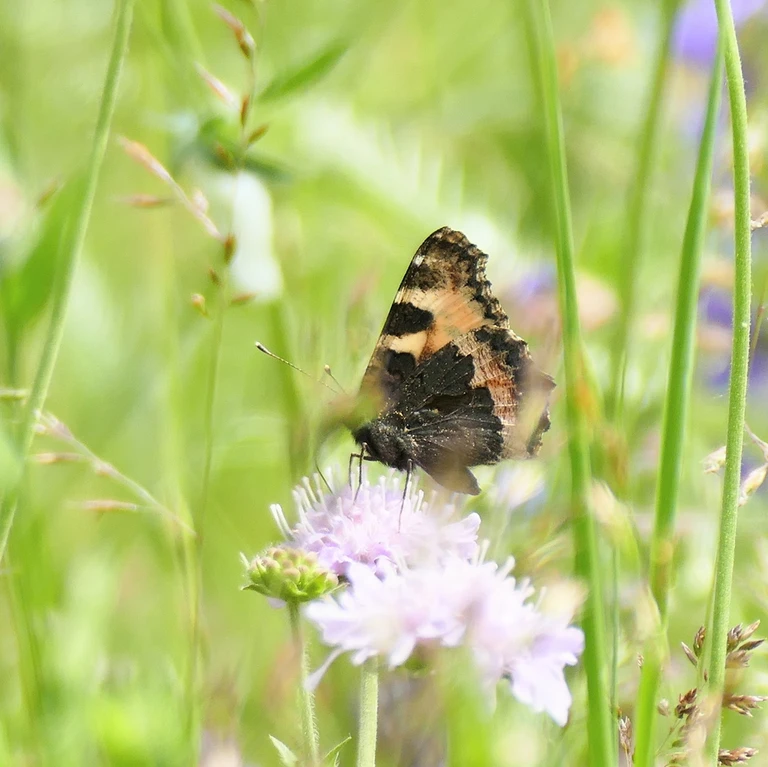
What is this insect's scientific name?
Aglais urticae
